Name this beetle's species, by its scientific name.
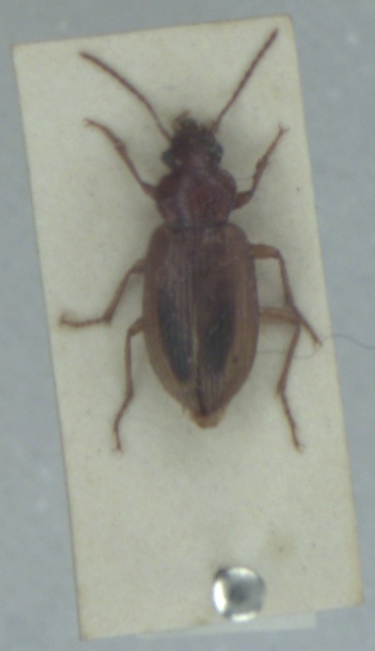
Dicheirotrichus obsoletus
